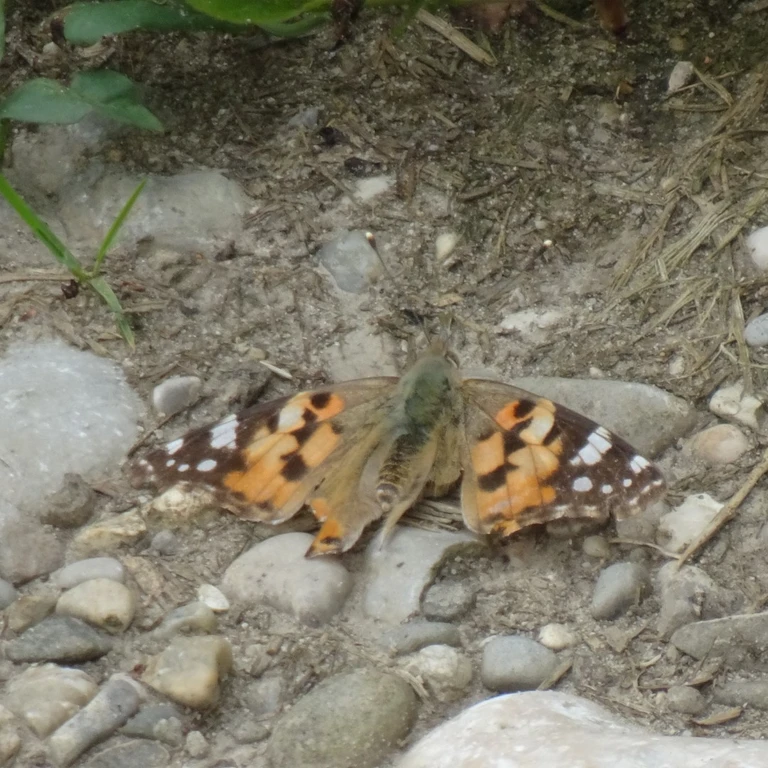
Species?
Vanessa cardui
